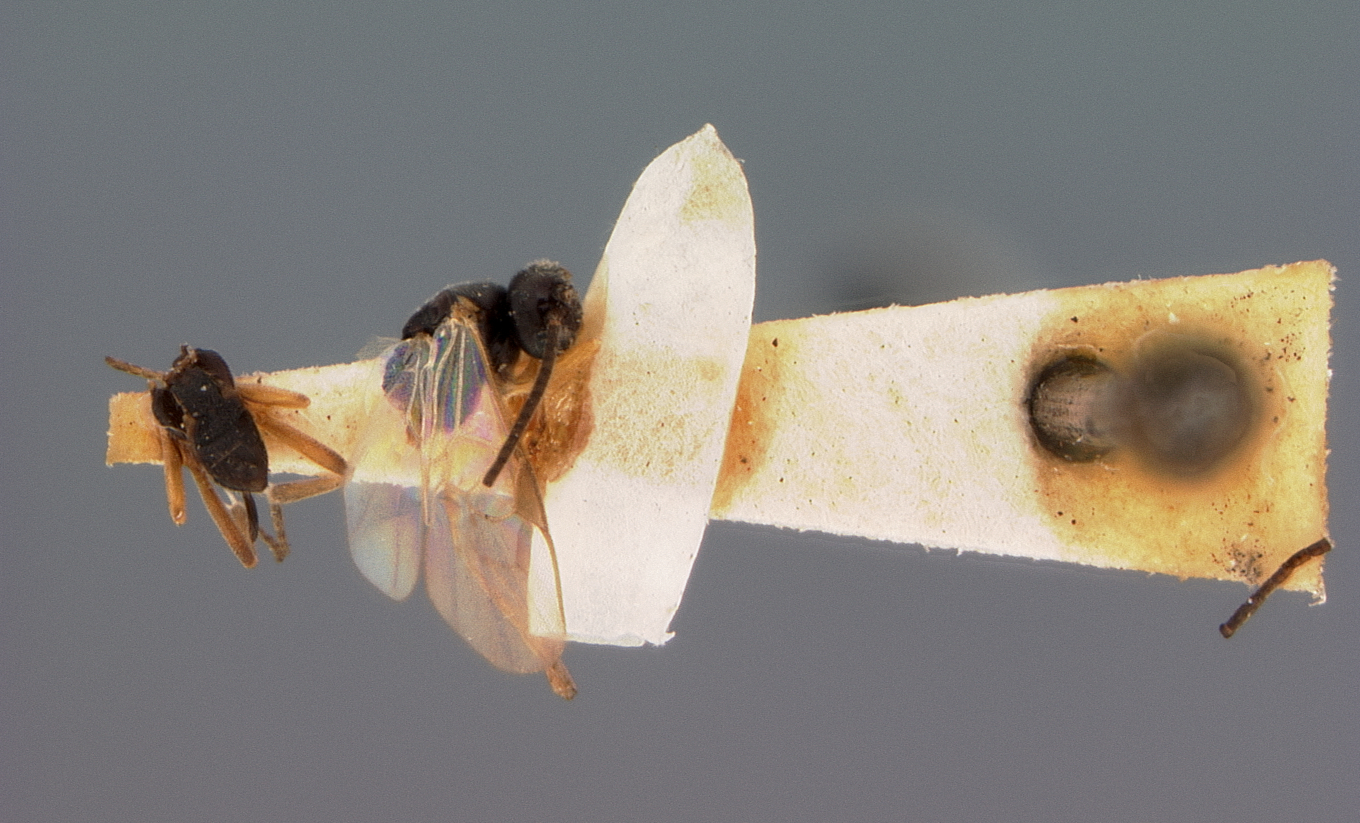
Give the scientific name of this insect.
Protapanteles tortricis
